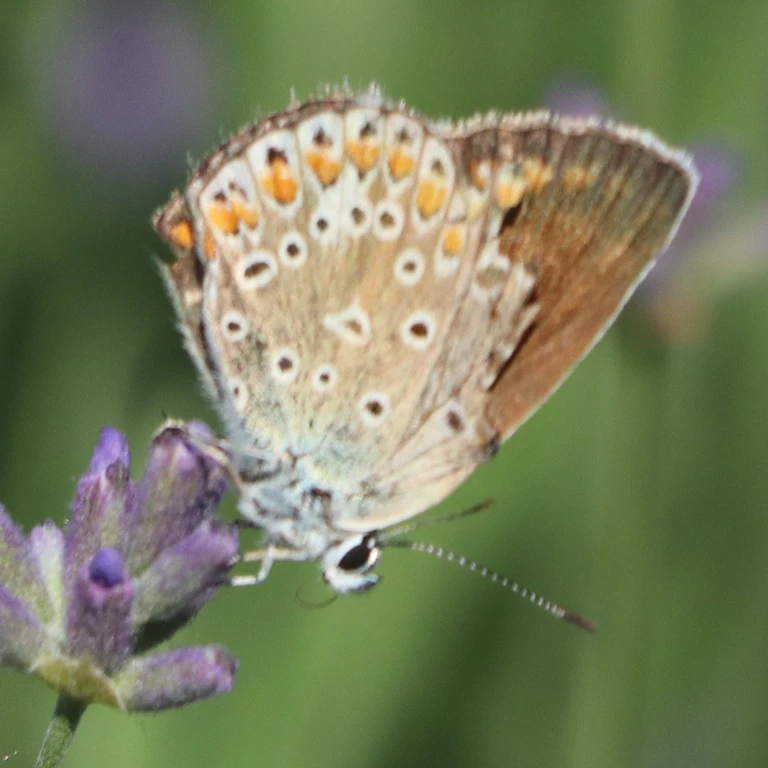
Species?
Polyommatus icarus
